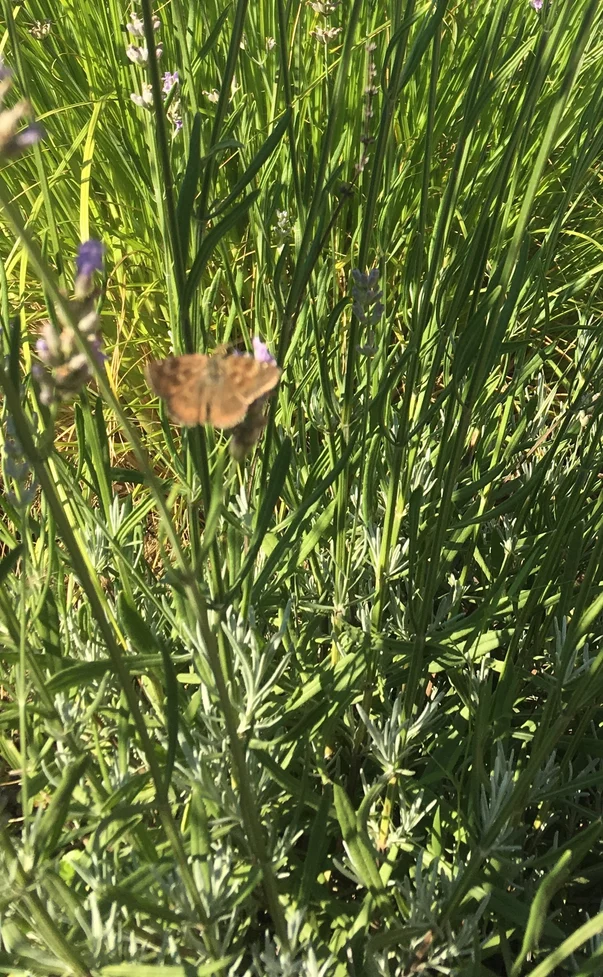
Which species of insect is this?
Erynnis tages
